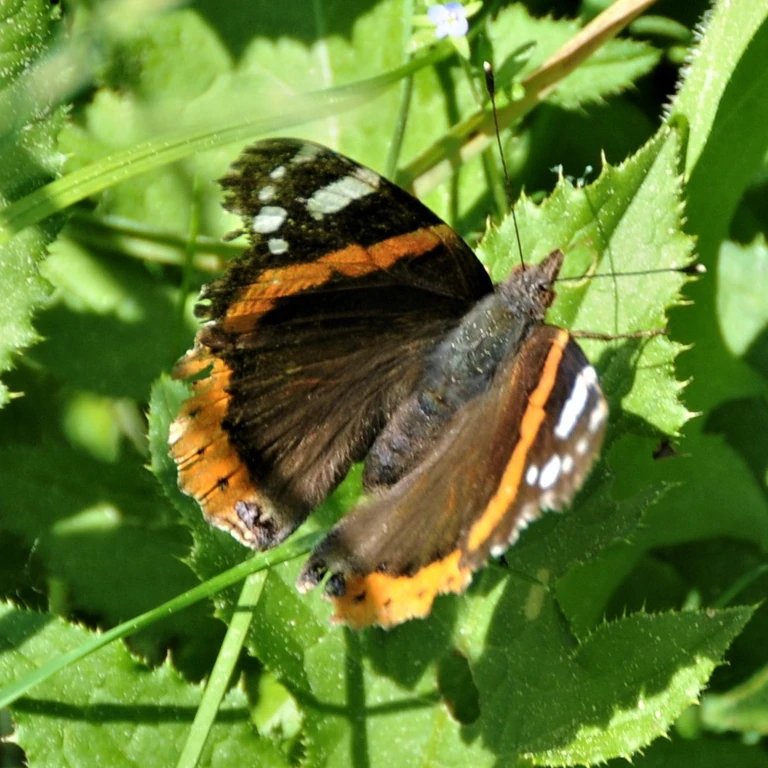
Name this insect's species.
Vanessa atalanta
